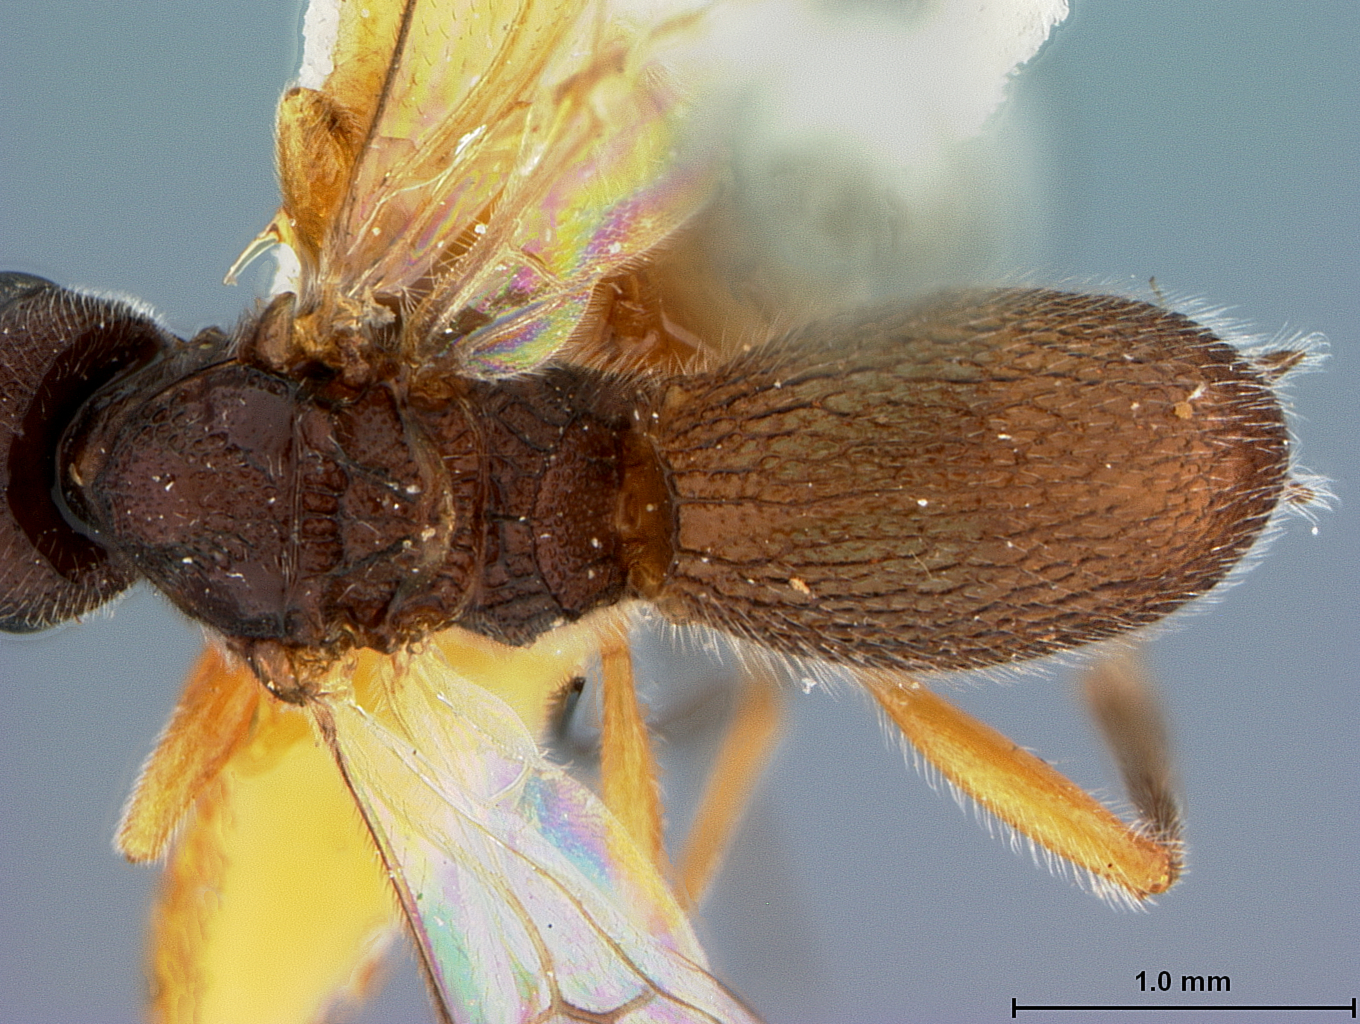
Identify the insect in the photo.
Urosigalphus rubidus
